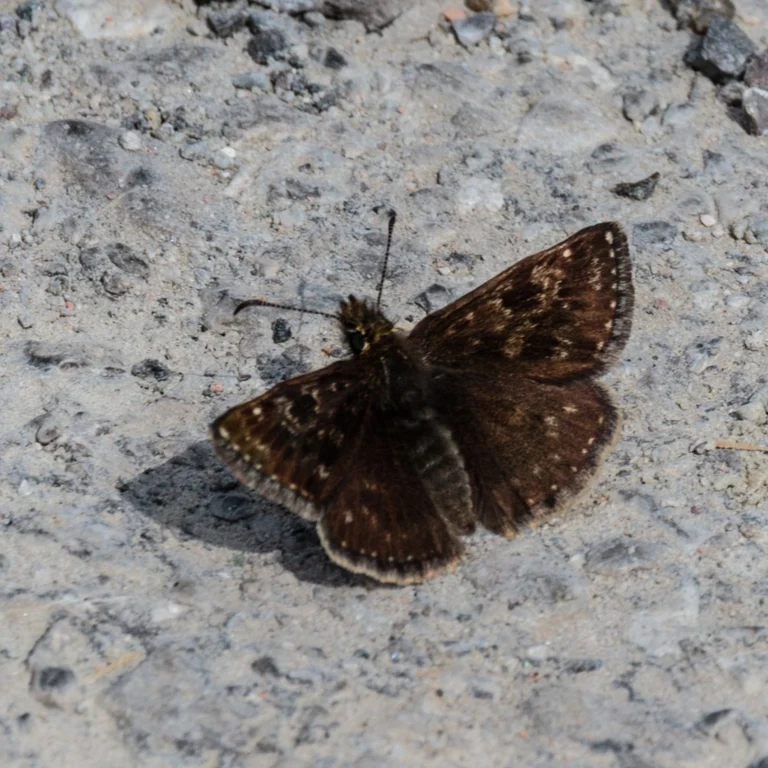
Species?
Erynnis tages
